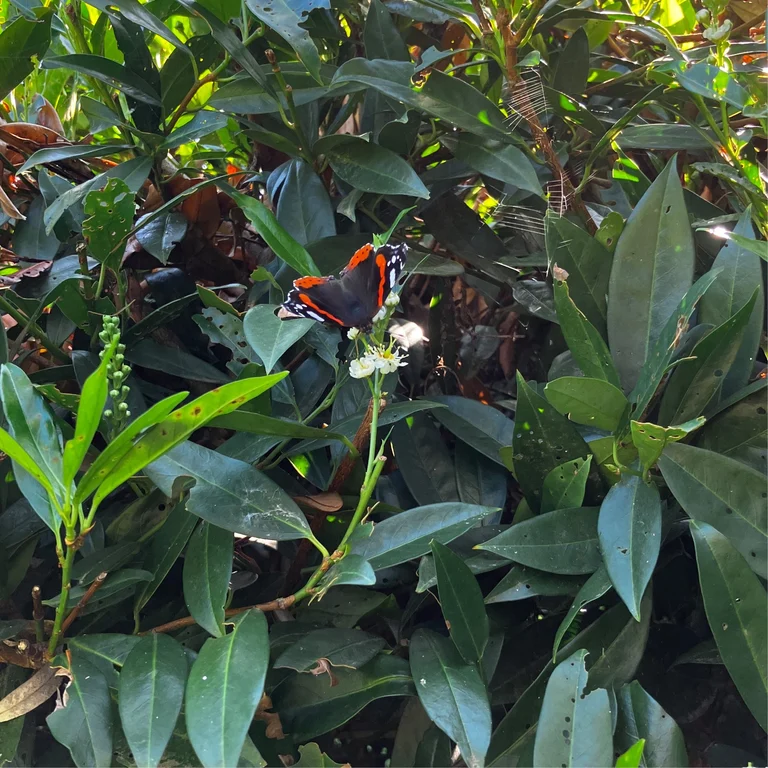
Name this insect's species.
Vanessa atalanta
